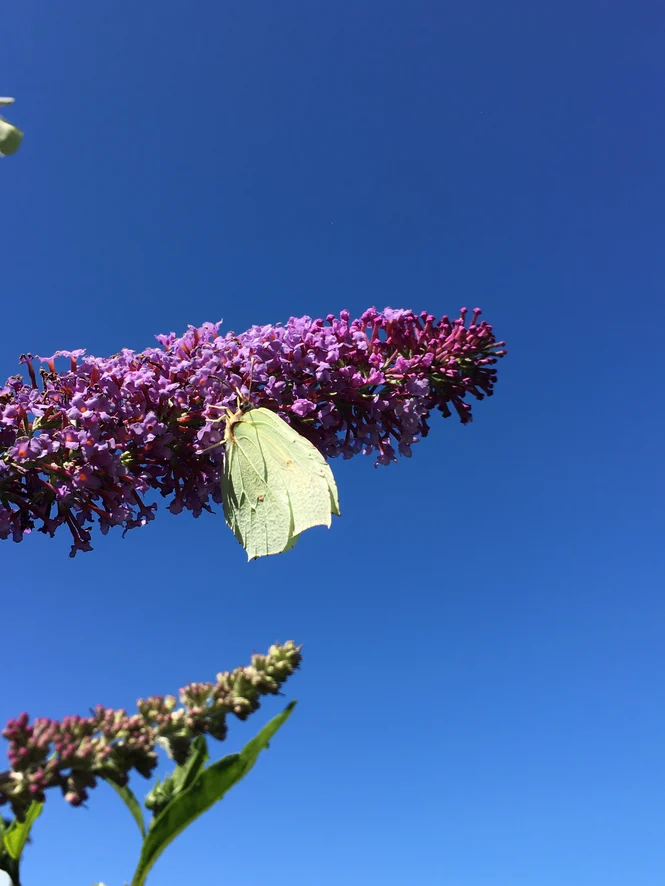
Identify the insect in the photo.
Gonepteryx rhamni
